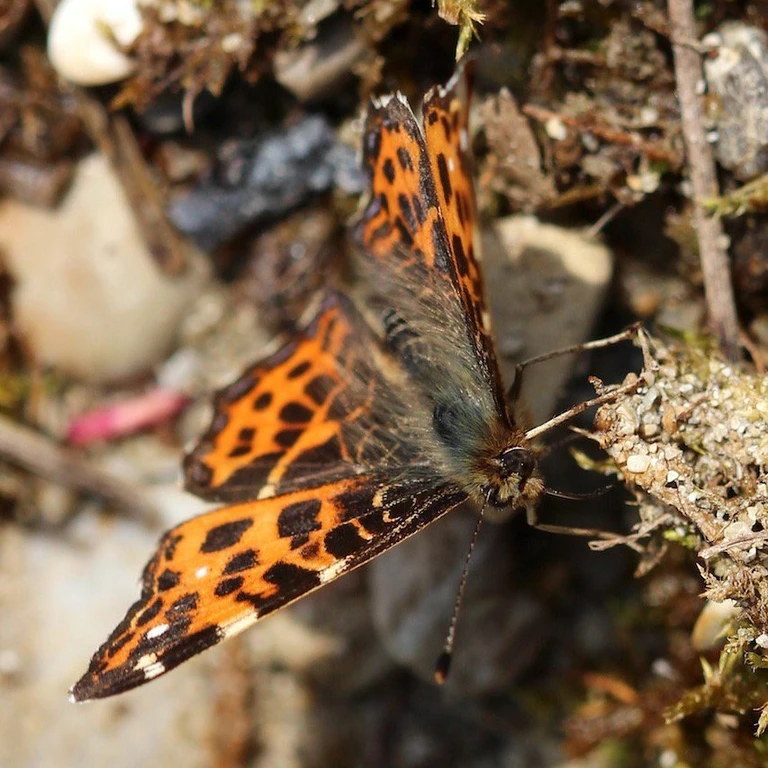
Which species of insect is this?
Araschnia levana
